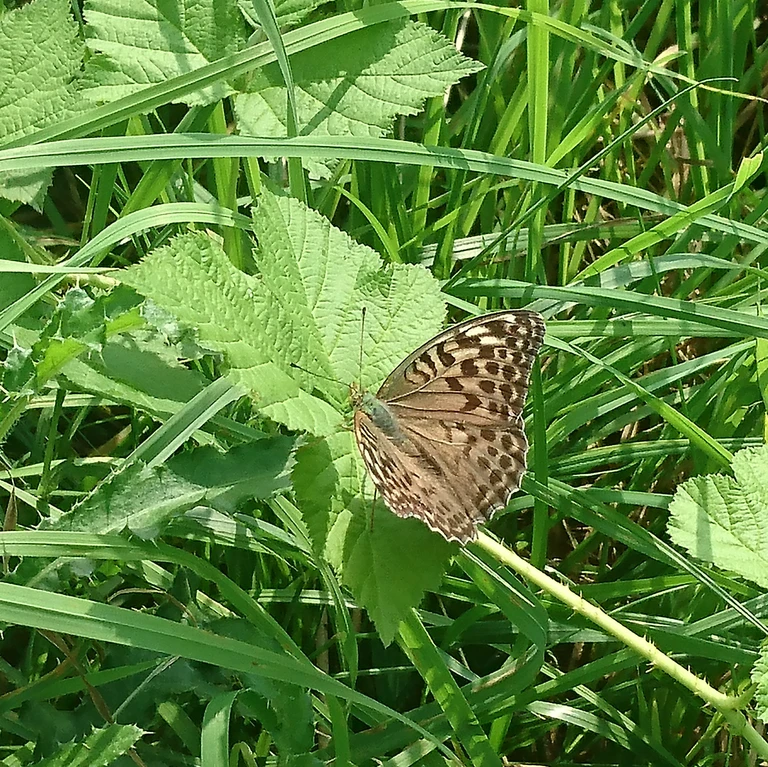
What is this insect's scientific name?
Argynnis paphia
